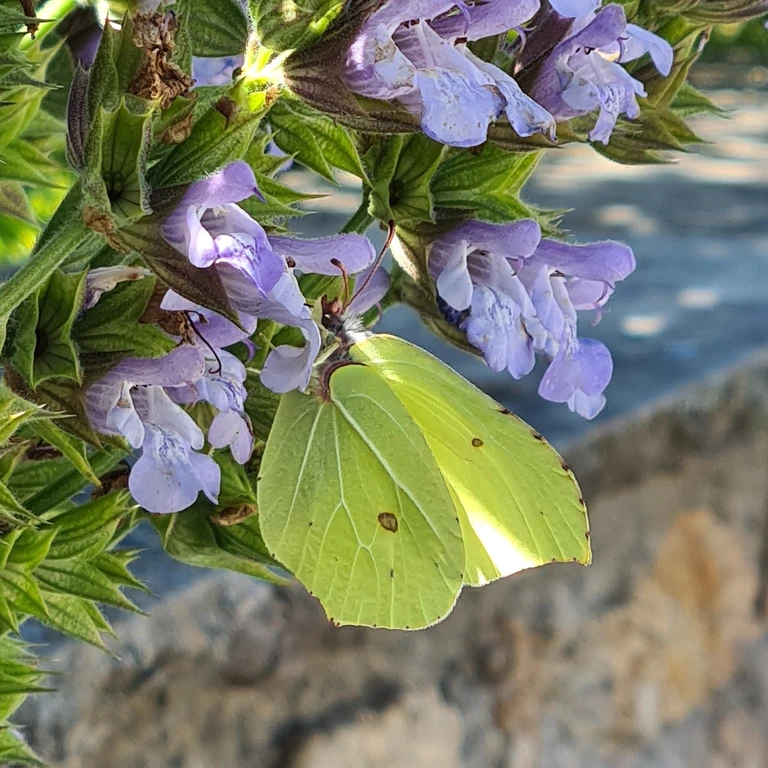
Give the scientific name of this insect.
Gonepteryx rhamni
